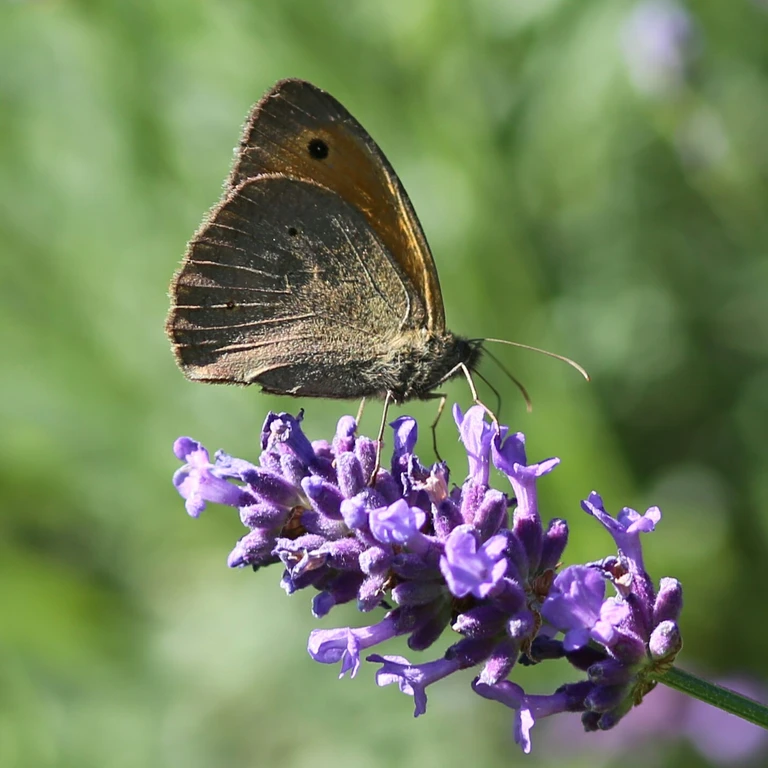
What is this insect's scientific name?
Maniola jurtina
